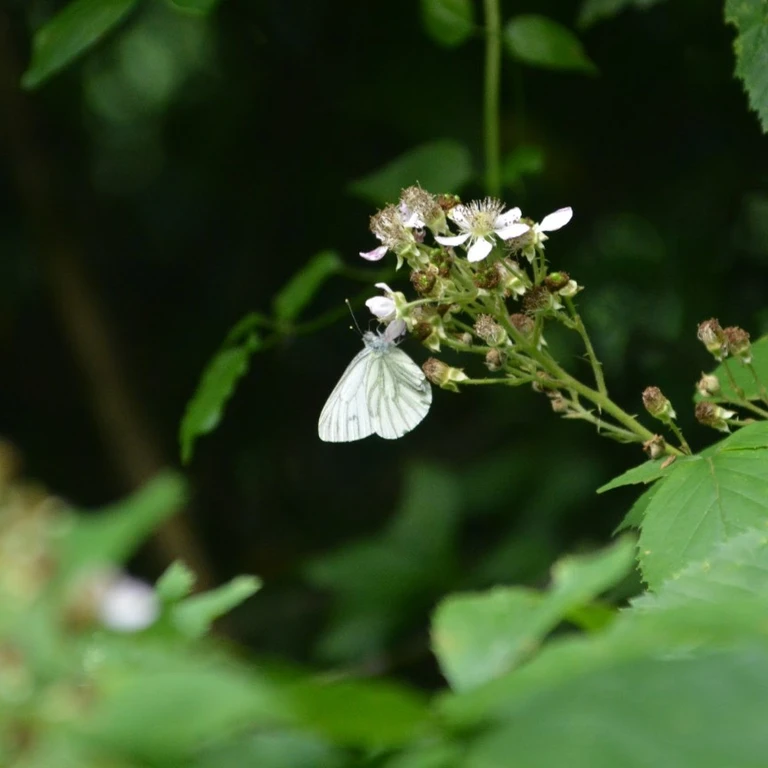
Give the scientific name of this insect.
Pieris napi
